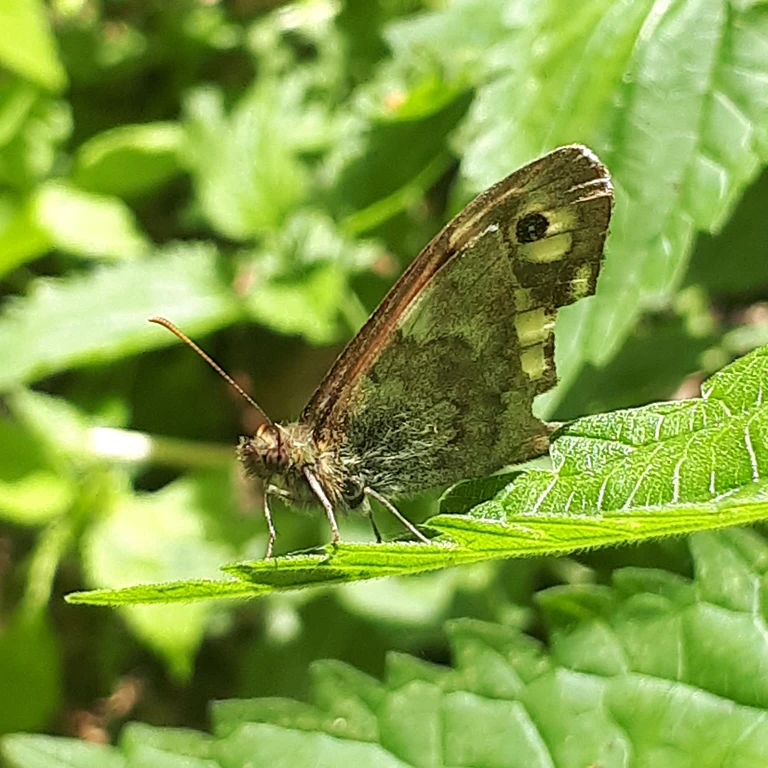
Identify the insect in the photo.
Pararge aegeria
